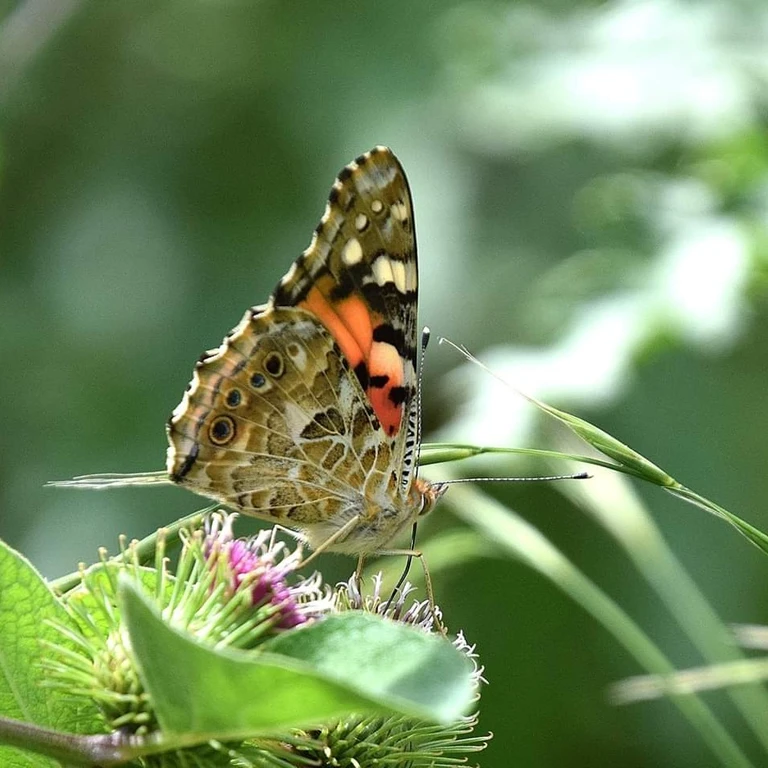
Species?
Vanessa cardui
